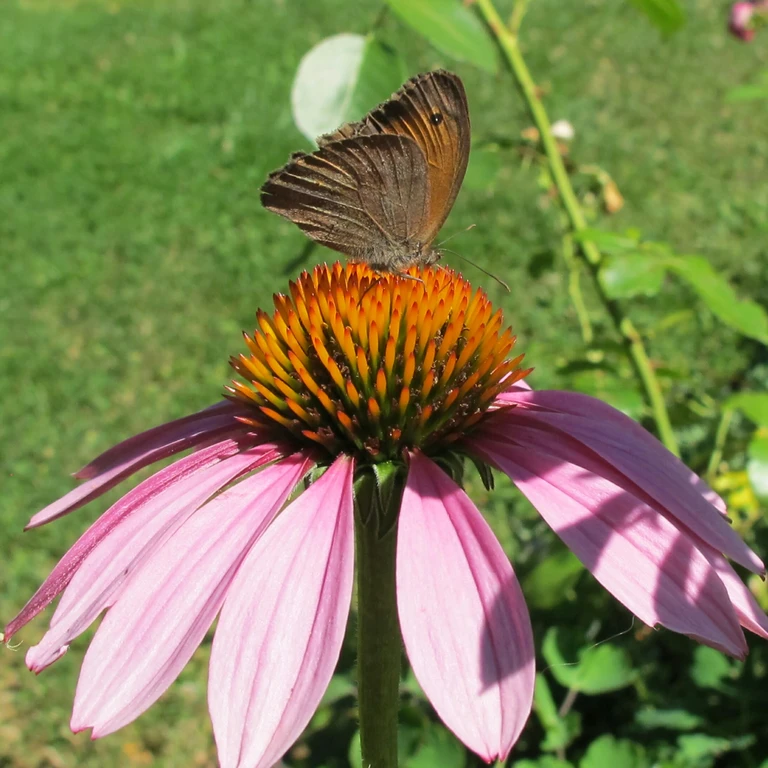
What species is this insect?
Maniola jurtina
